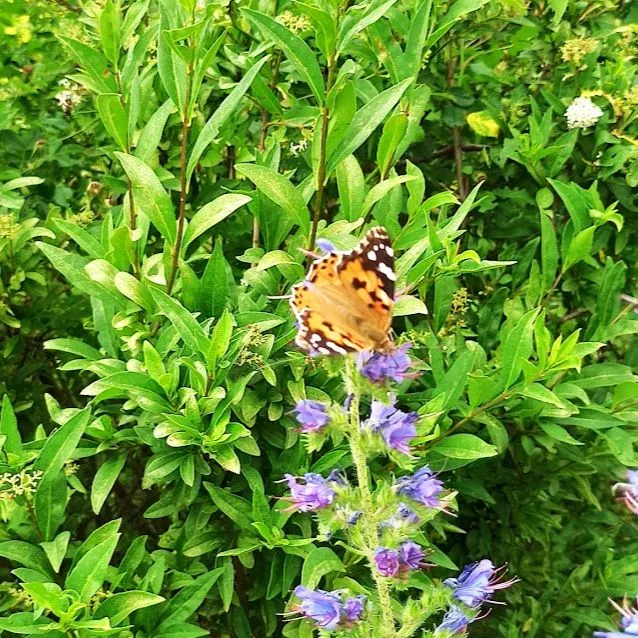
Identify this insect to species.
Vanessa cardui
